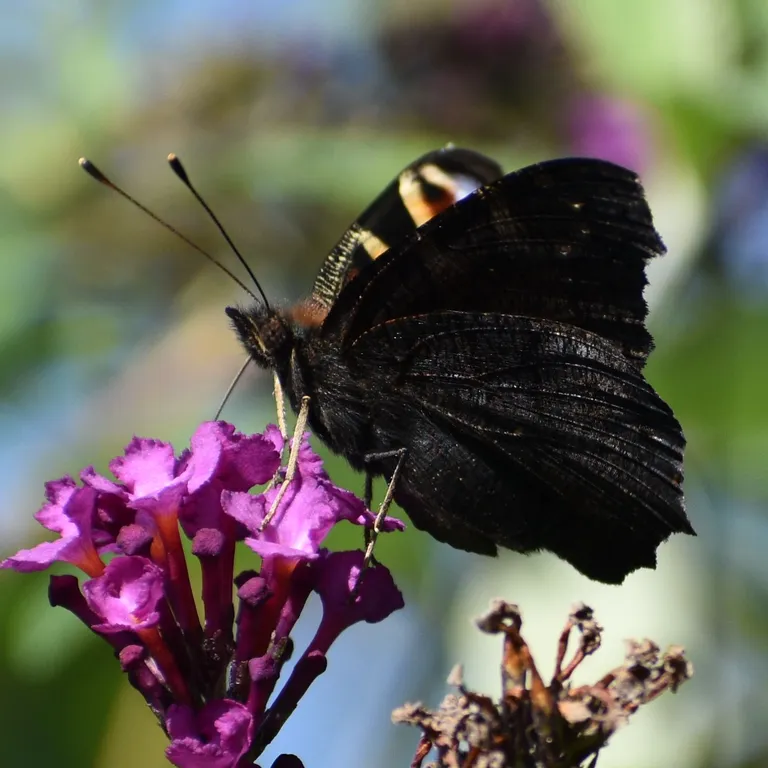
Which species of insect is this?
Aglais io
